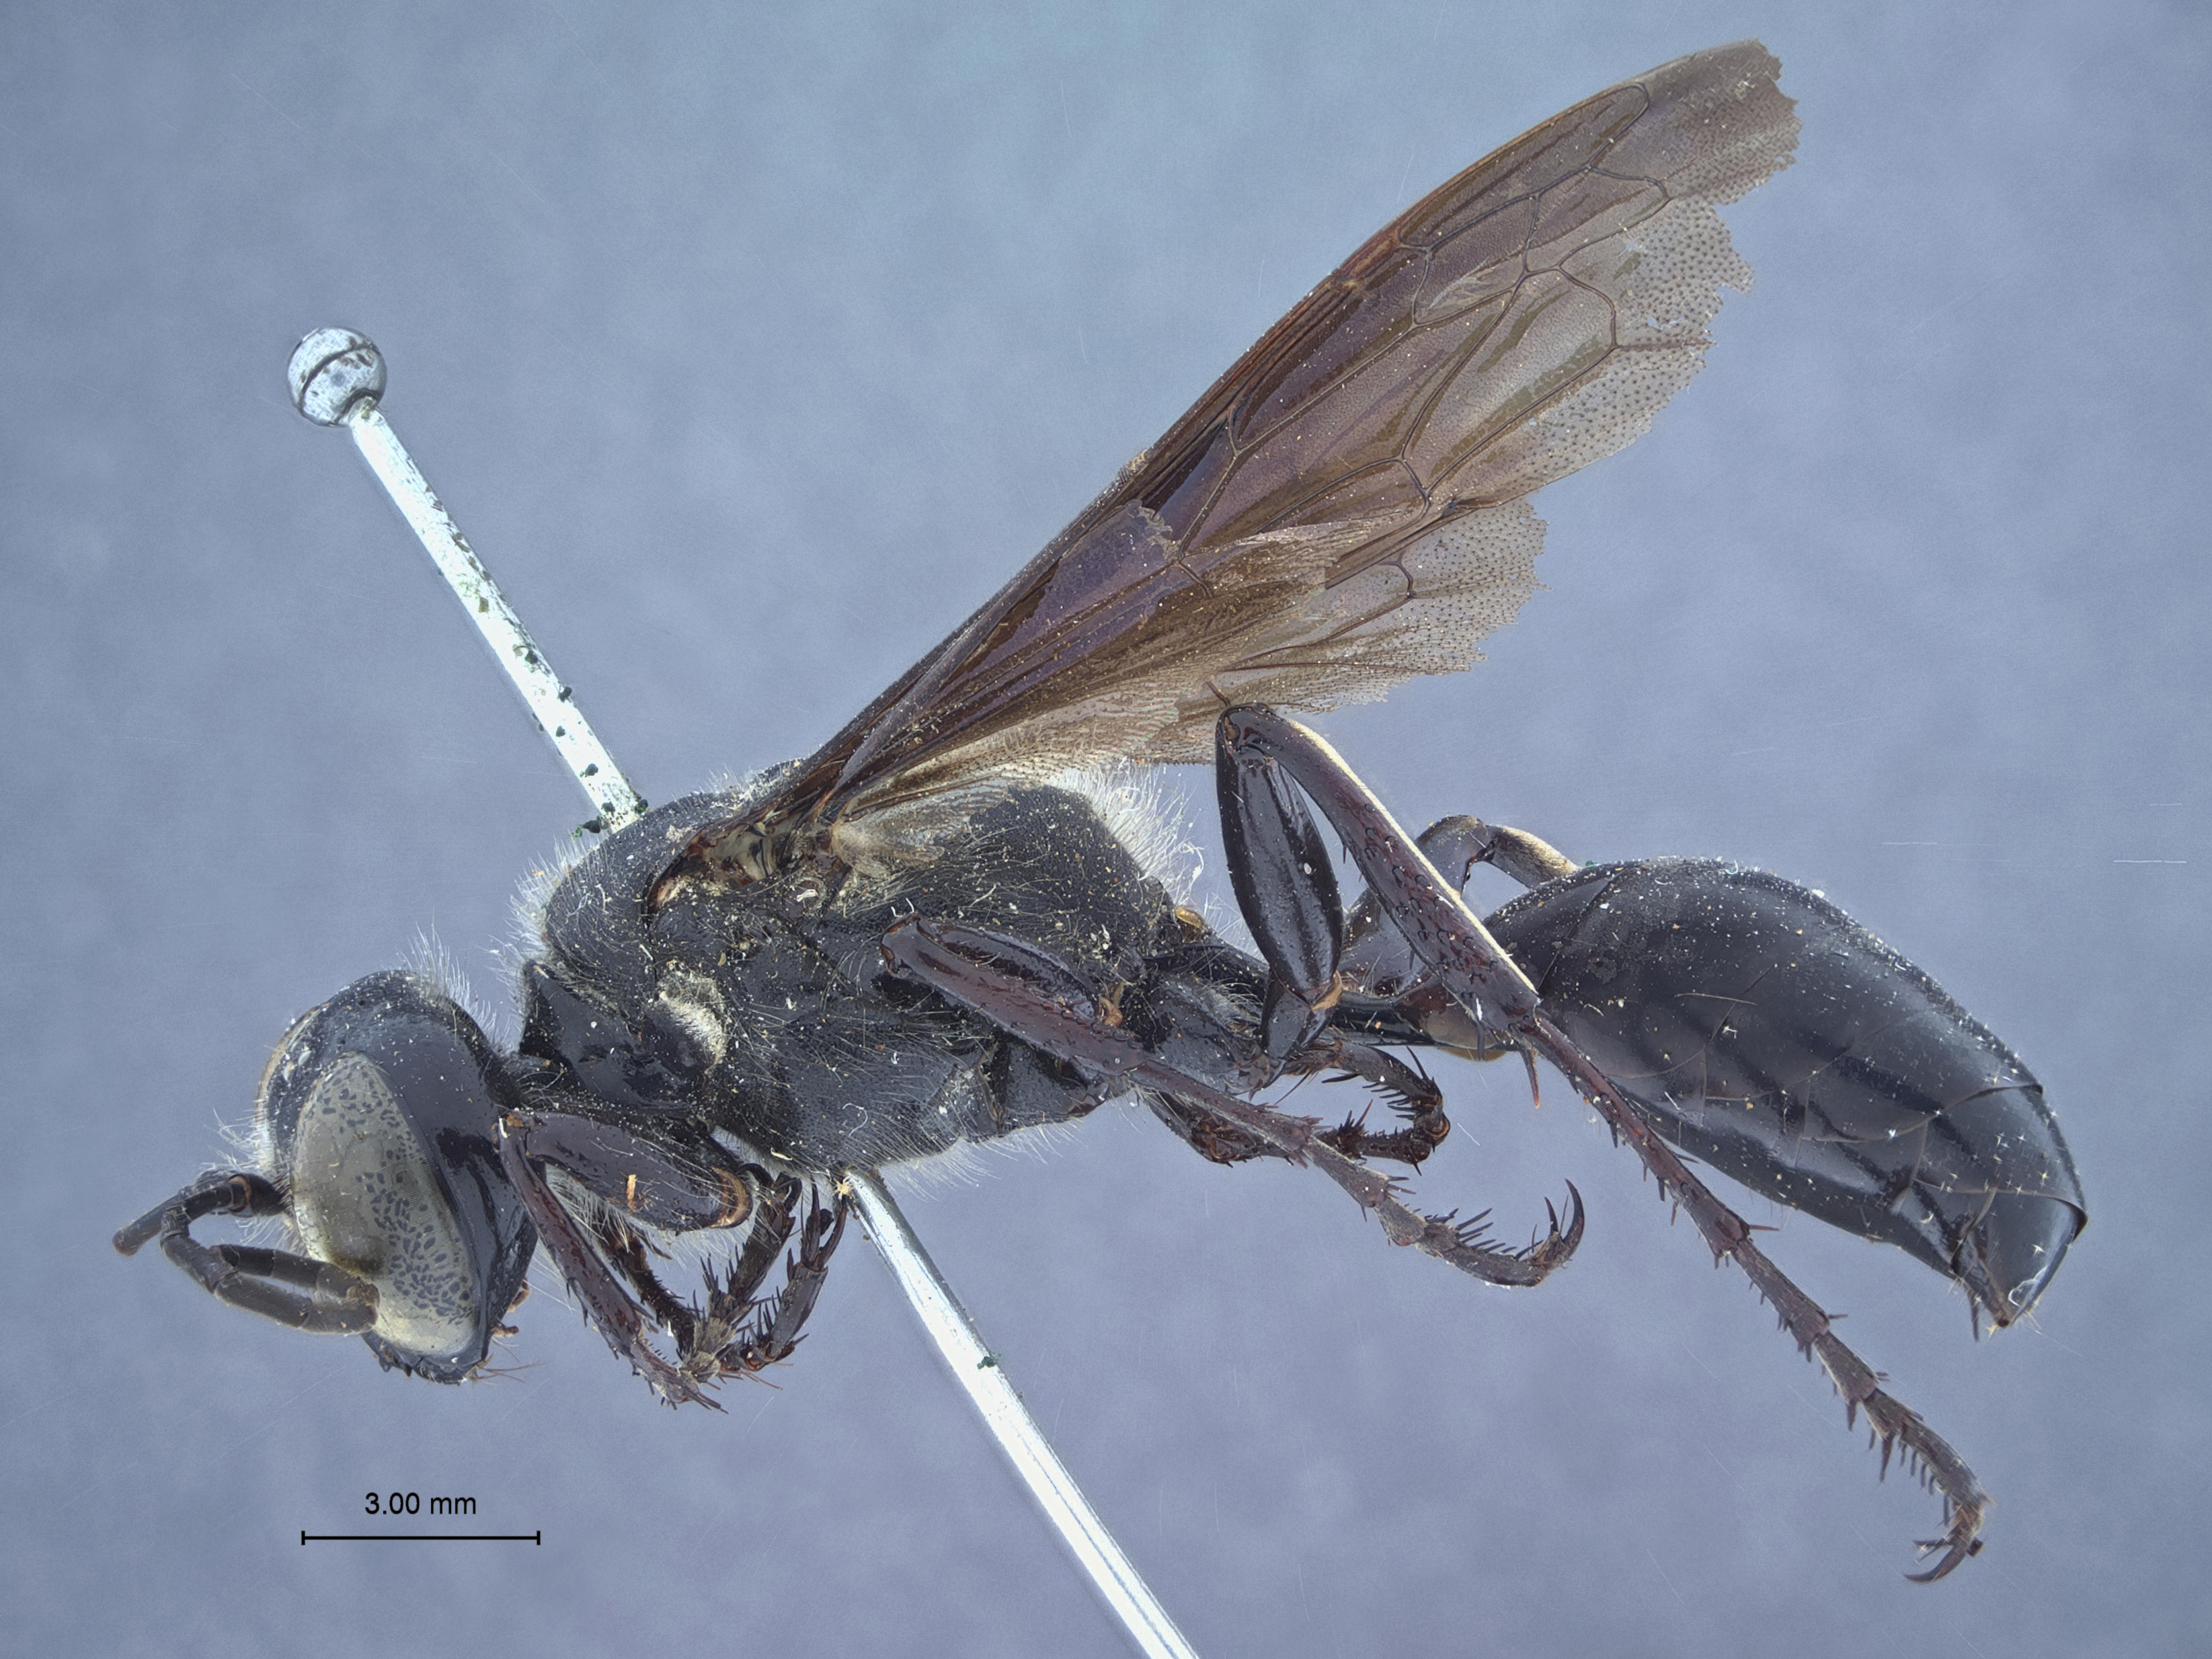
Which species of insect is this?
Isodontia macrocephala
